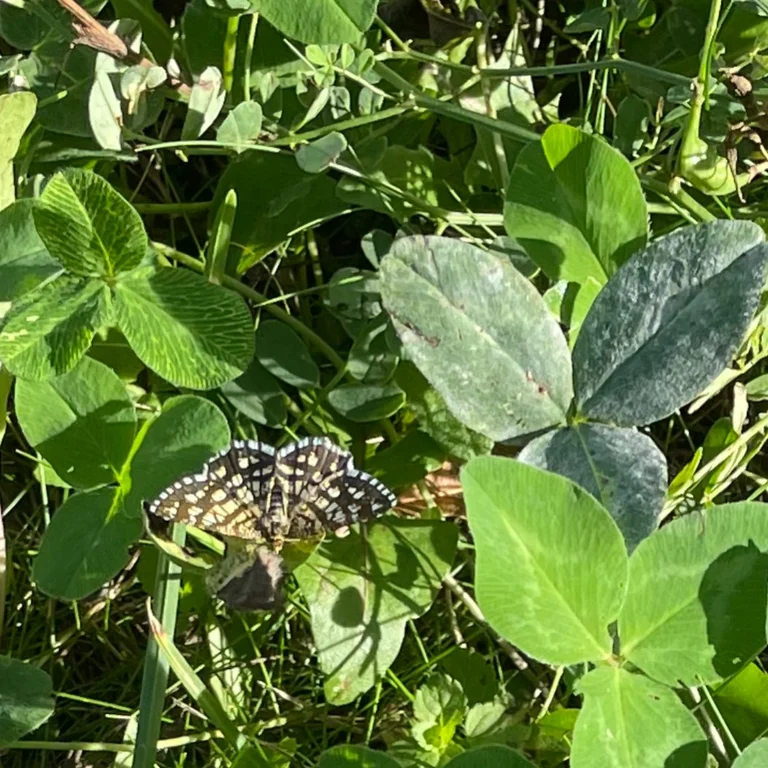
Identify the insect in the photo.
Chiasmia clathrata
